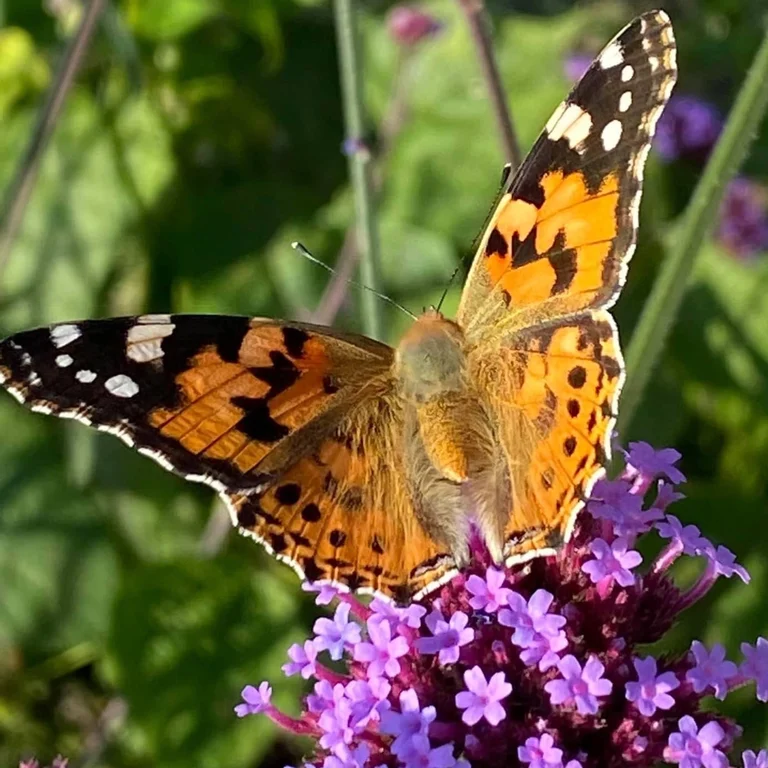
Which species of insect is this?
Vanessa cardui
